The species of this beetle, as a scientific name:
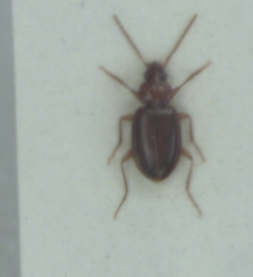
Ocys harpaloides
